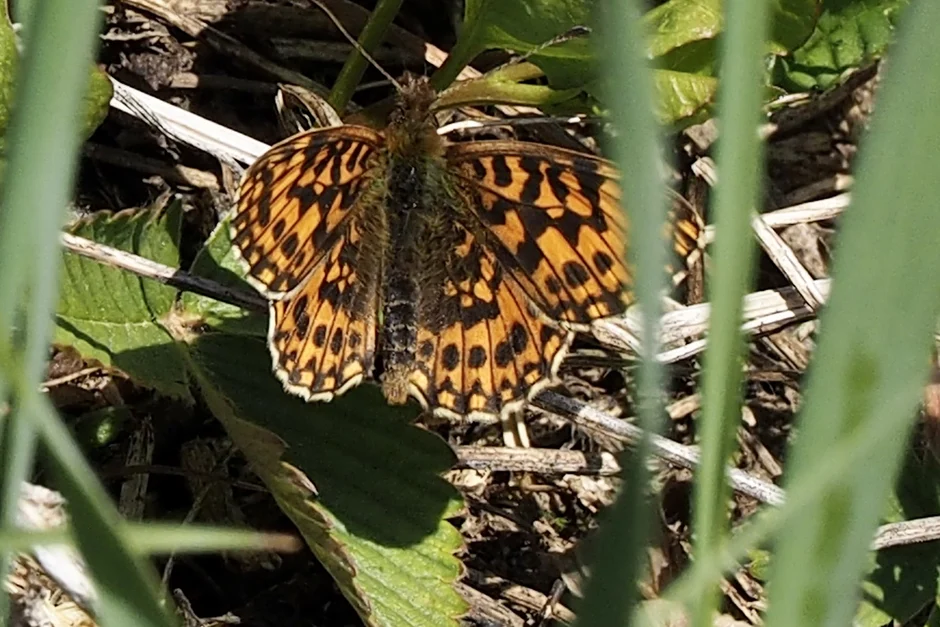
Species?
Boloria dia
